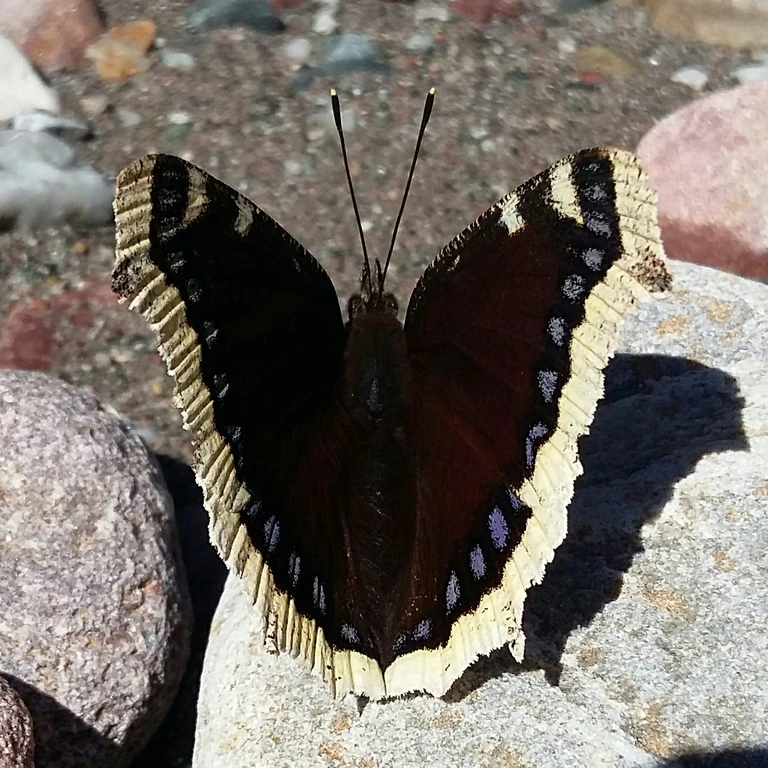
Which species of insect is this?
Nymphalis antiopa
